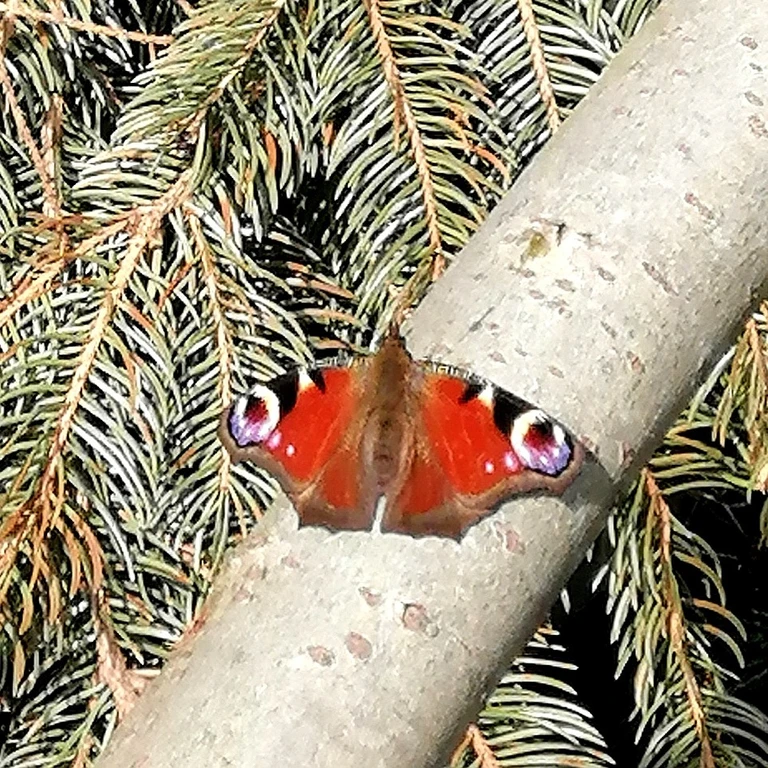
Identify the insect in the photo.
Aglais io
